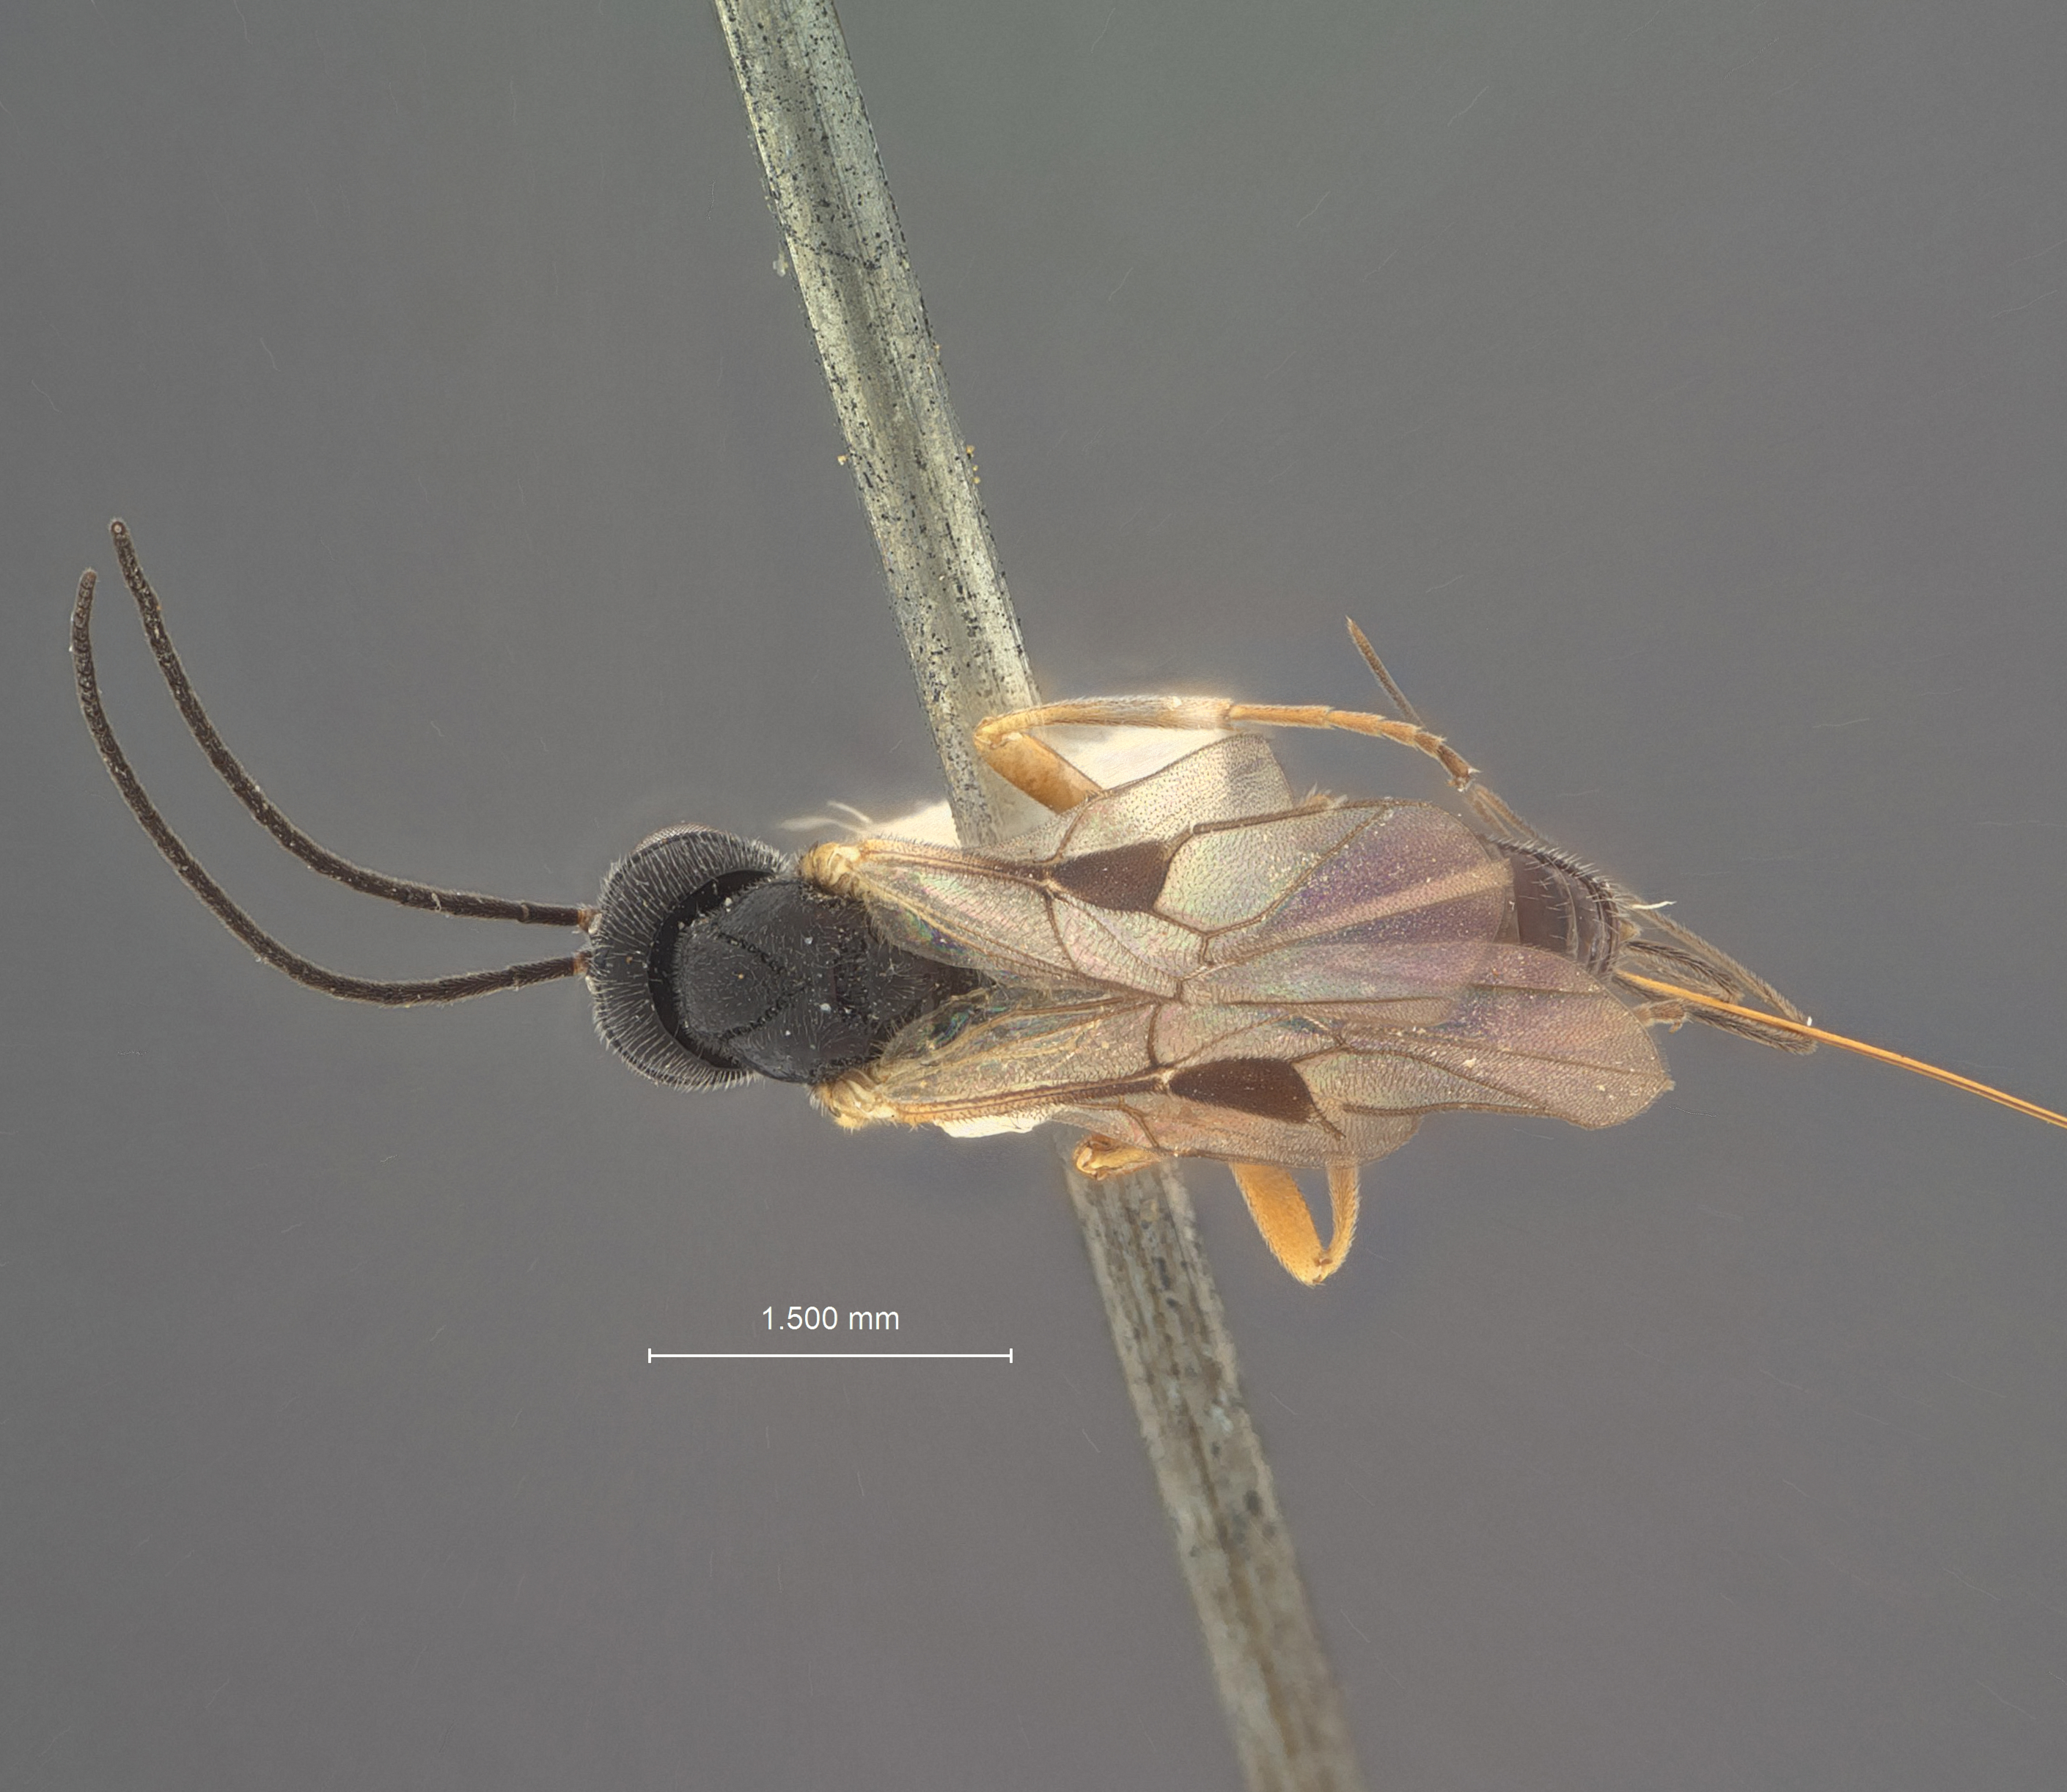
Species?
Eubadizon electum
